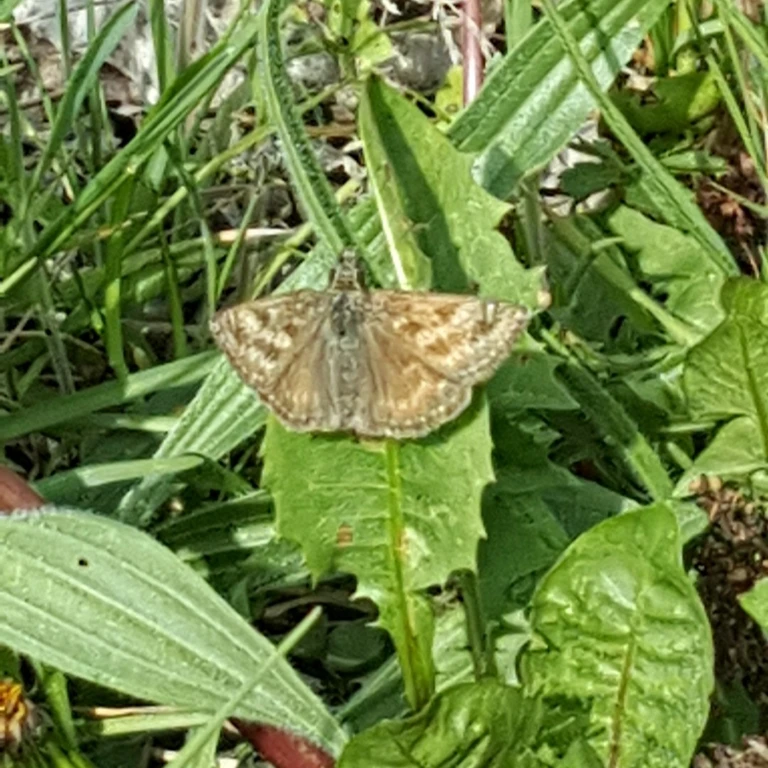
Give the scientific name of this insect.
Erynnis tages
